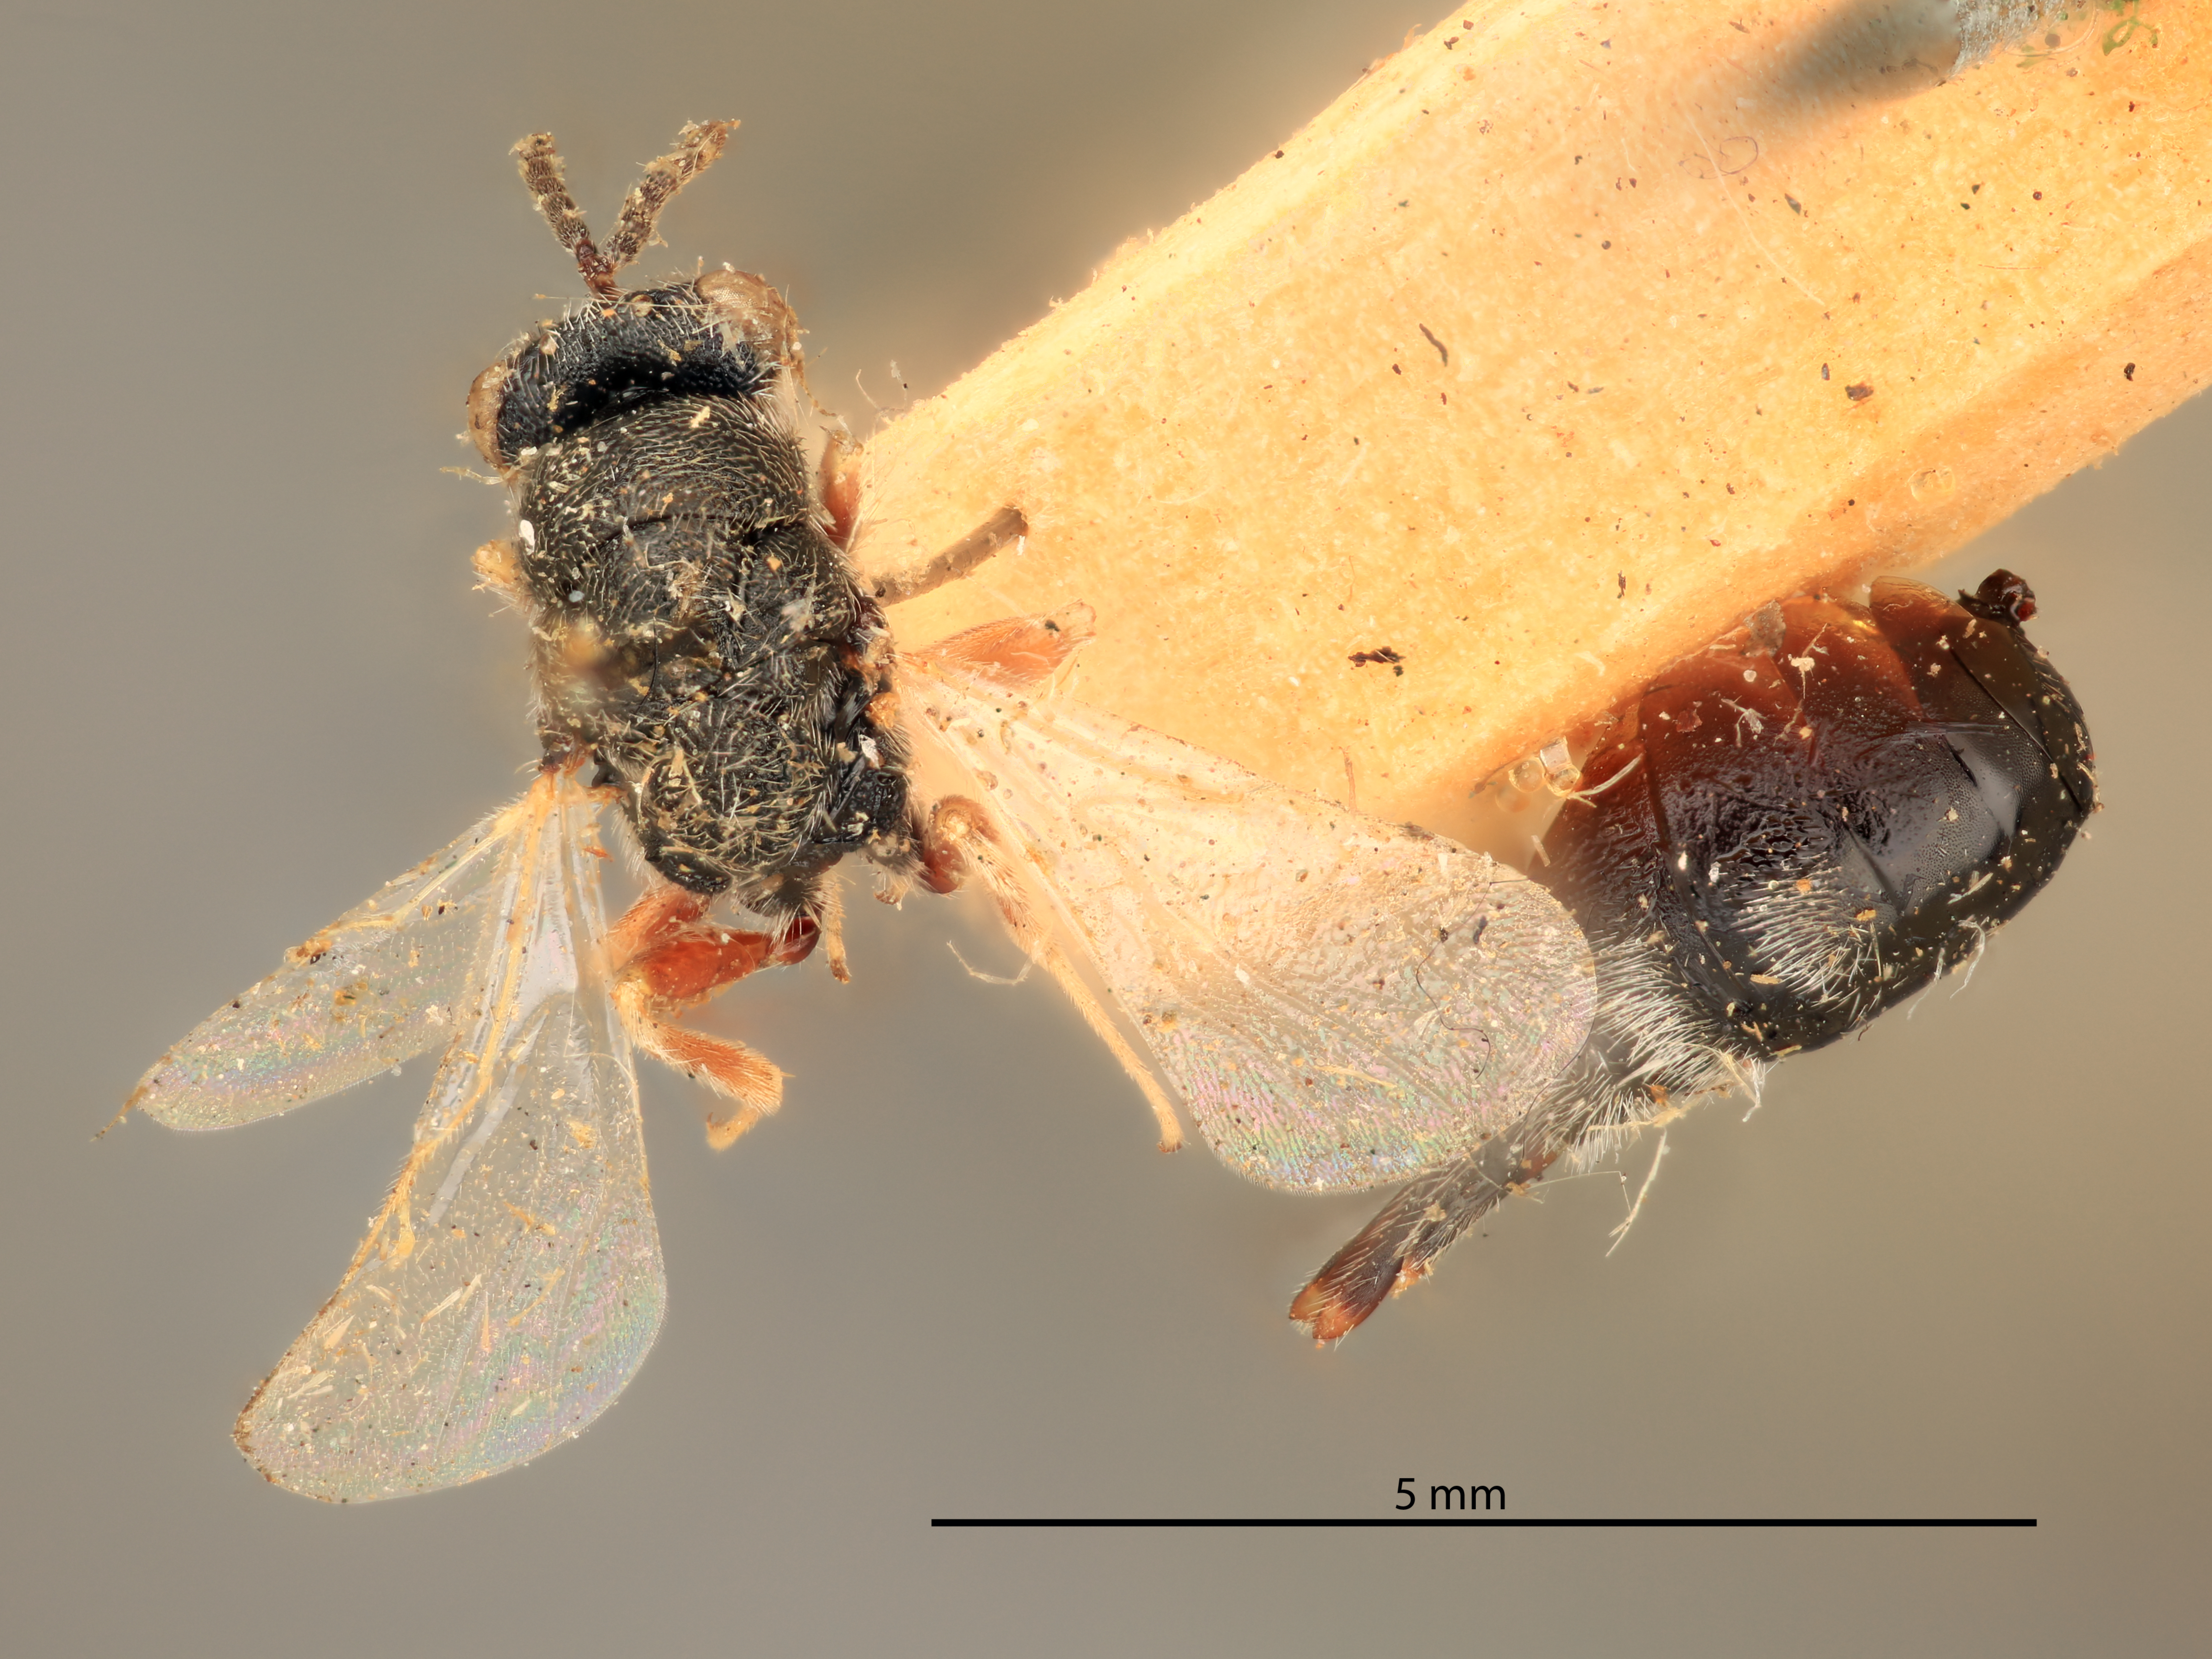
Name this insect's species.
Eurytoma chalcidiformis
